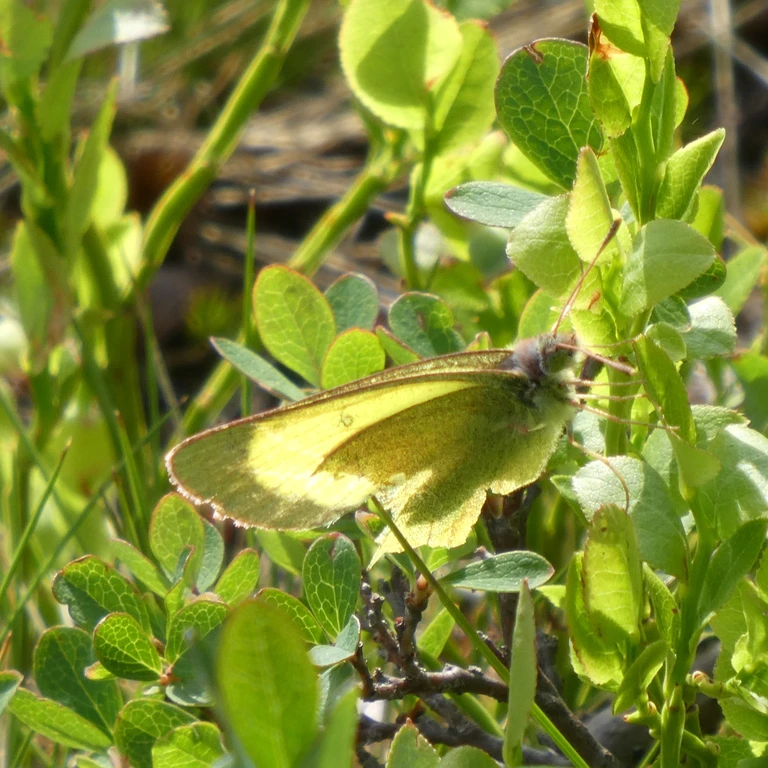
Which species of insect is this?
Colias palaeno
